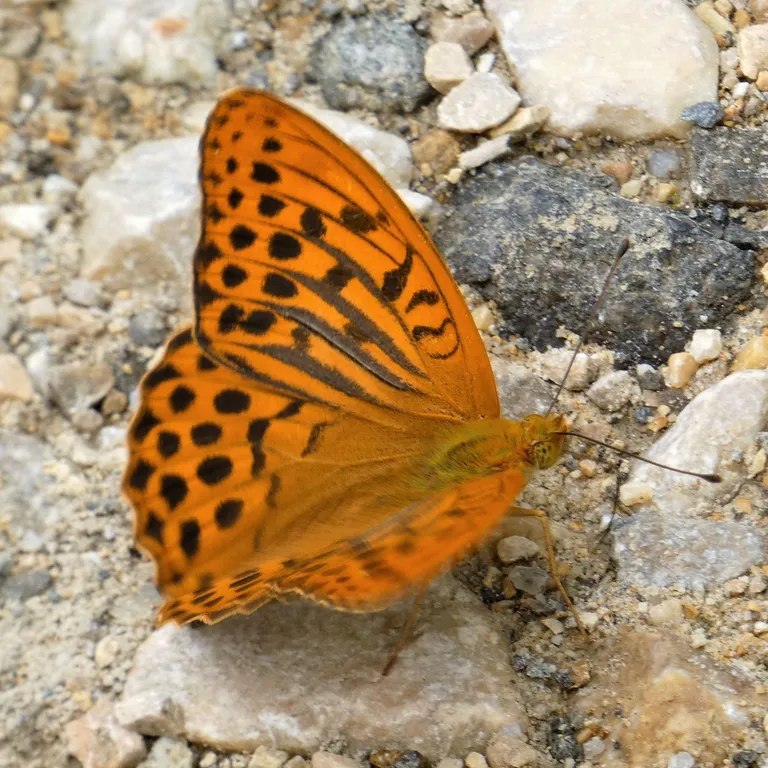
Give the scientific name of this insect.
Argynnis paphia
